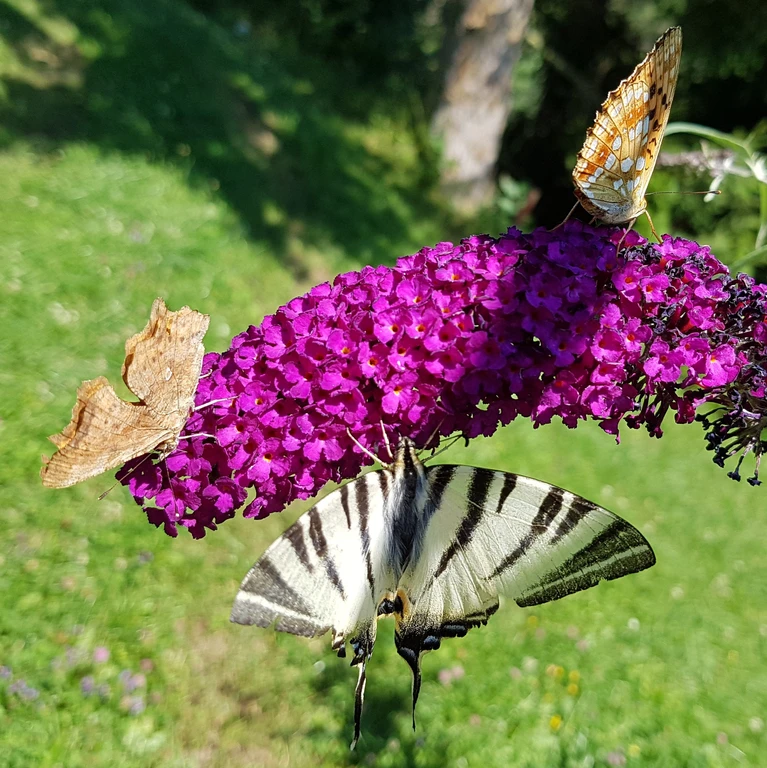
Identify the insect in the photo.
Iphiclides podalirius
